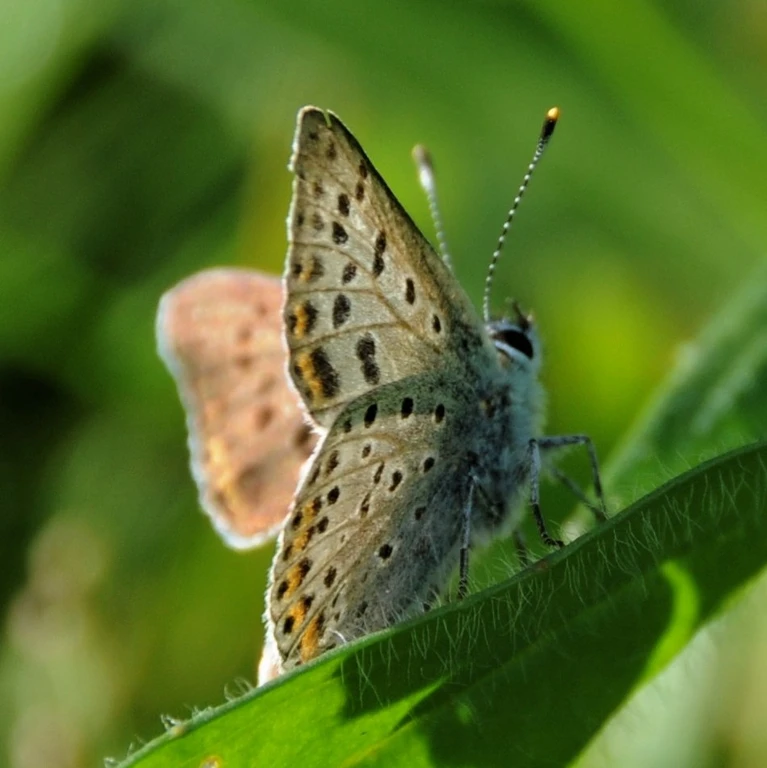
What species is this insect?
Lycaena tityrus (also Loweia tityrus)
